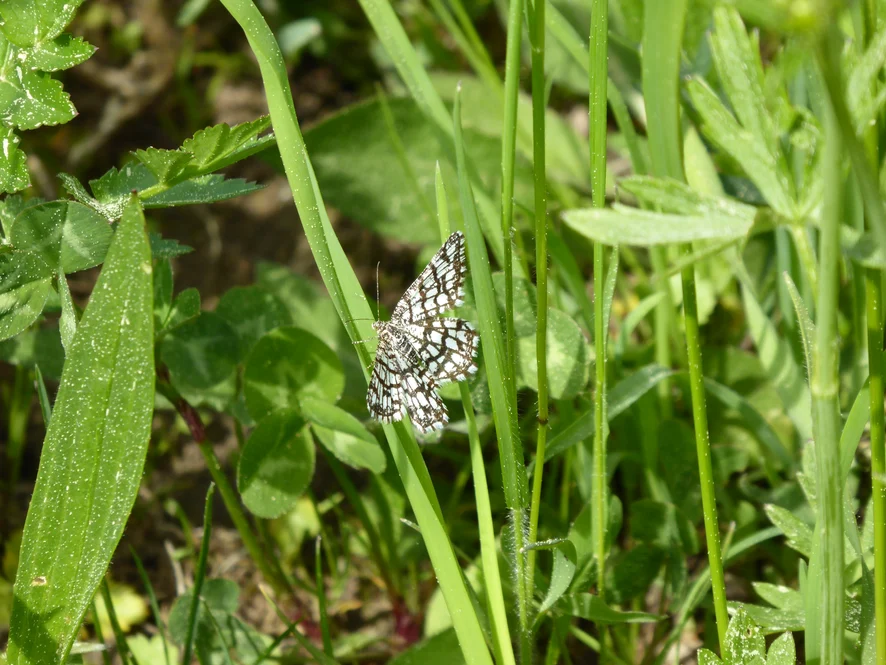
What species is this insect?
Chiasmia clathrata
